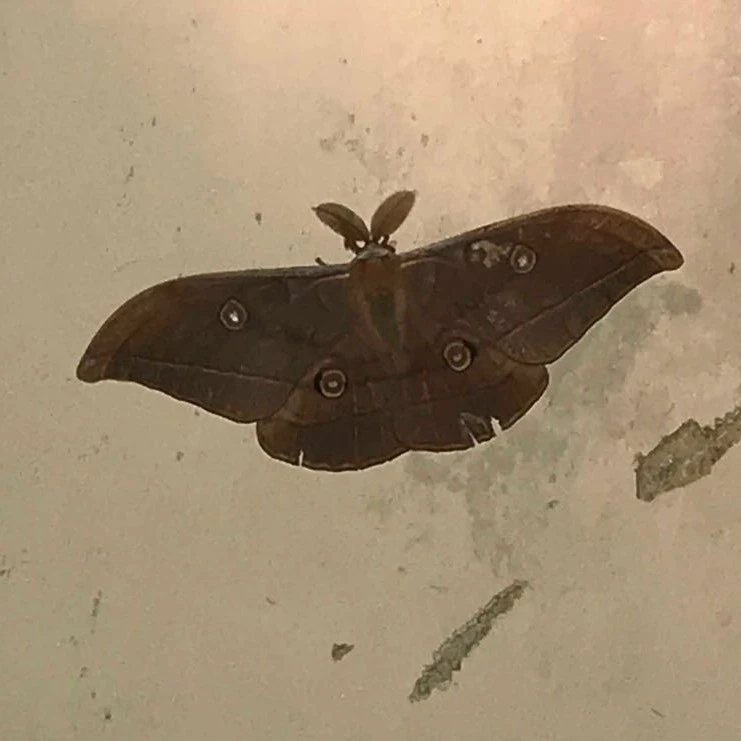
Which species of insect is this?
Antheraea yamamai
